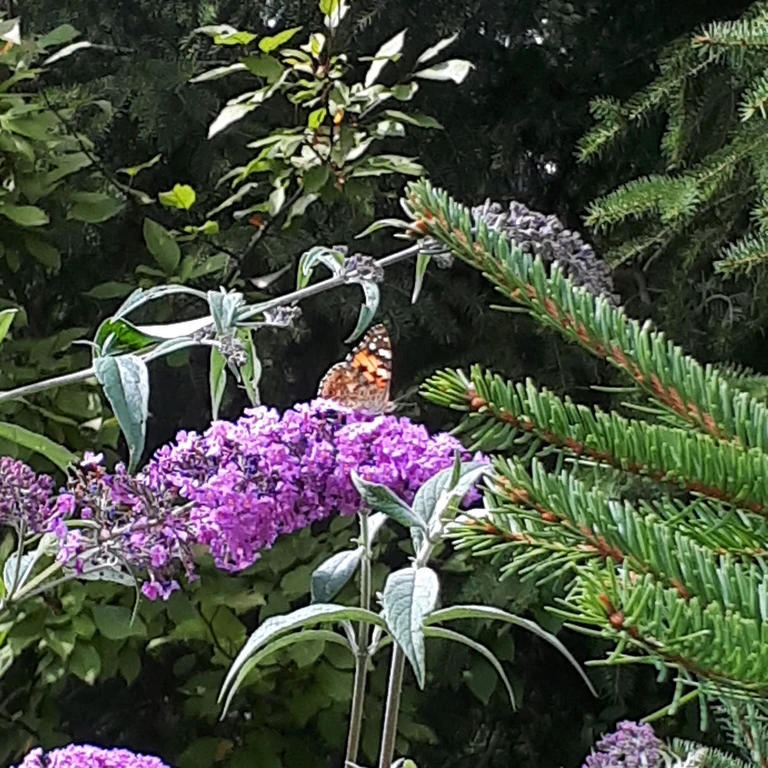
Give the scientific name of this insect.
Vanessa cardui
